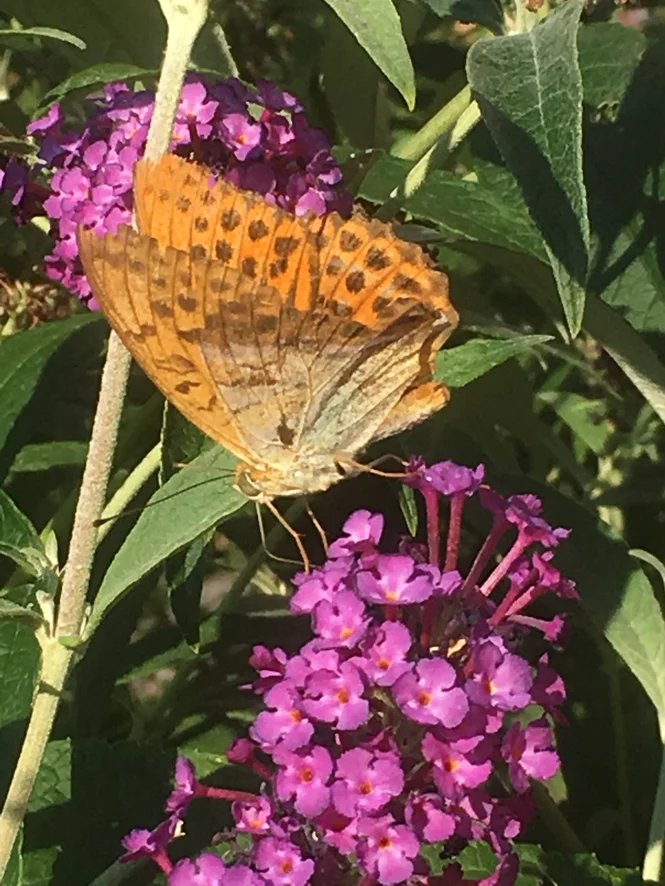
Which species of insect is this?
Argynnis paphia
